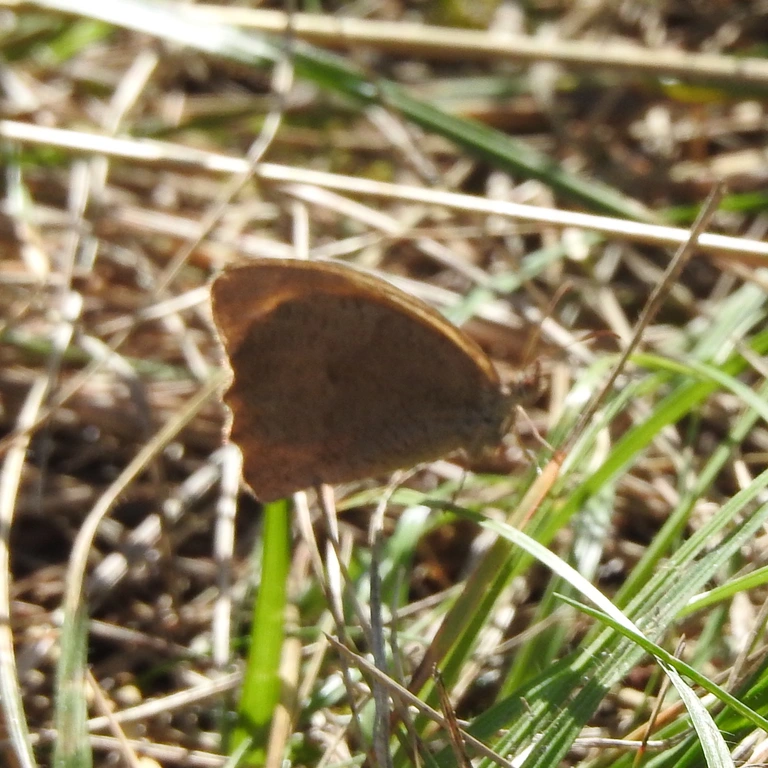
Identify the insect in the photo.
Maniola jurtina
